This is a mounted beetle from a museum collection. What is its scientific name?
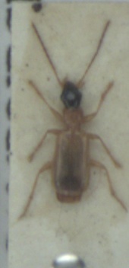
Demetrias monostigma
